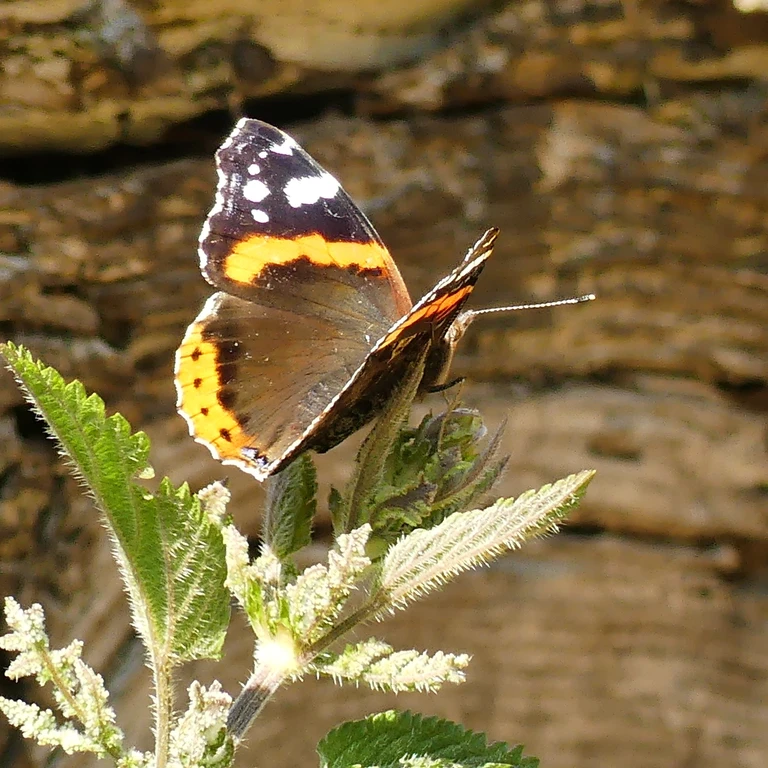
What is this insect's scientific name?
Vanessa atalanta
